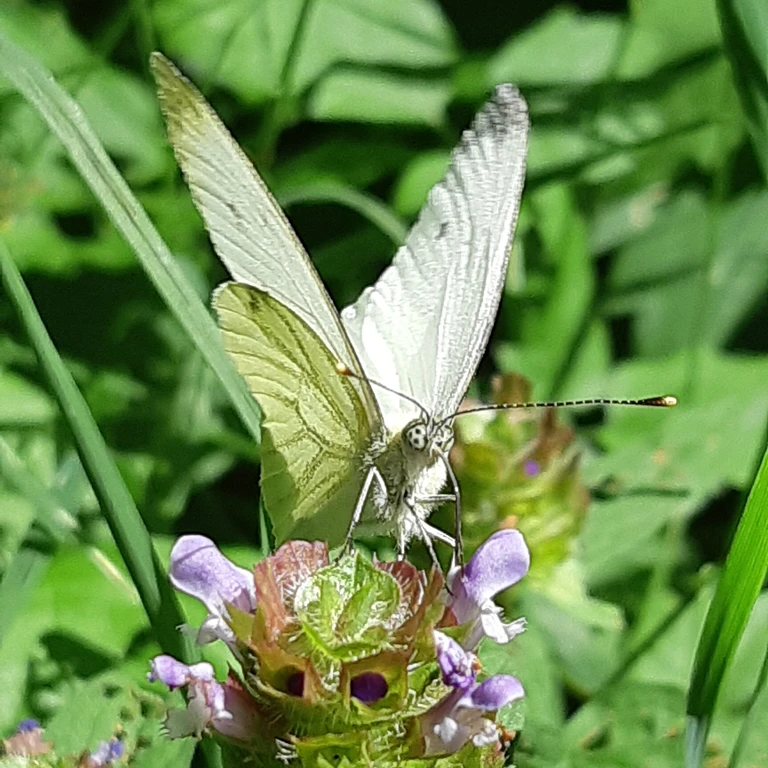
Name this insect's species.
Pieris napi
